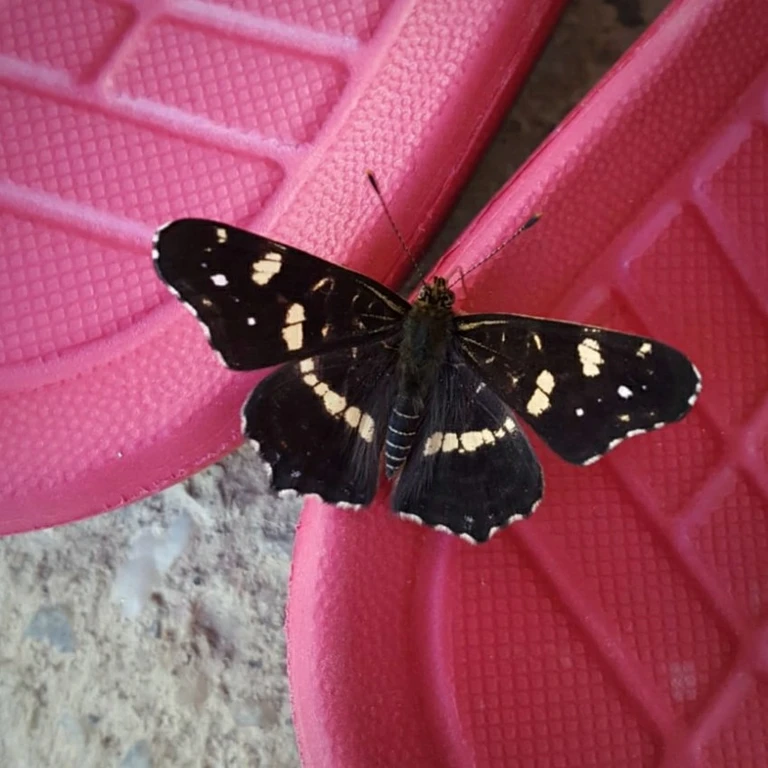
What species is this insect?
Araschnia levana
